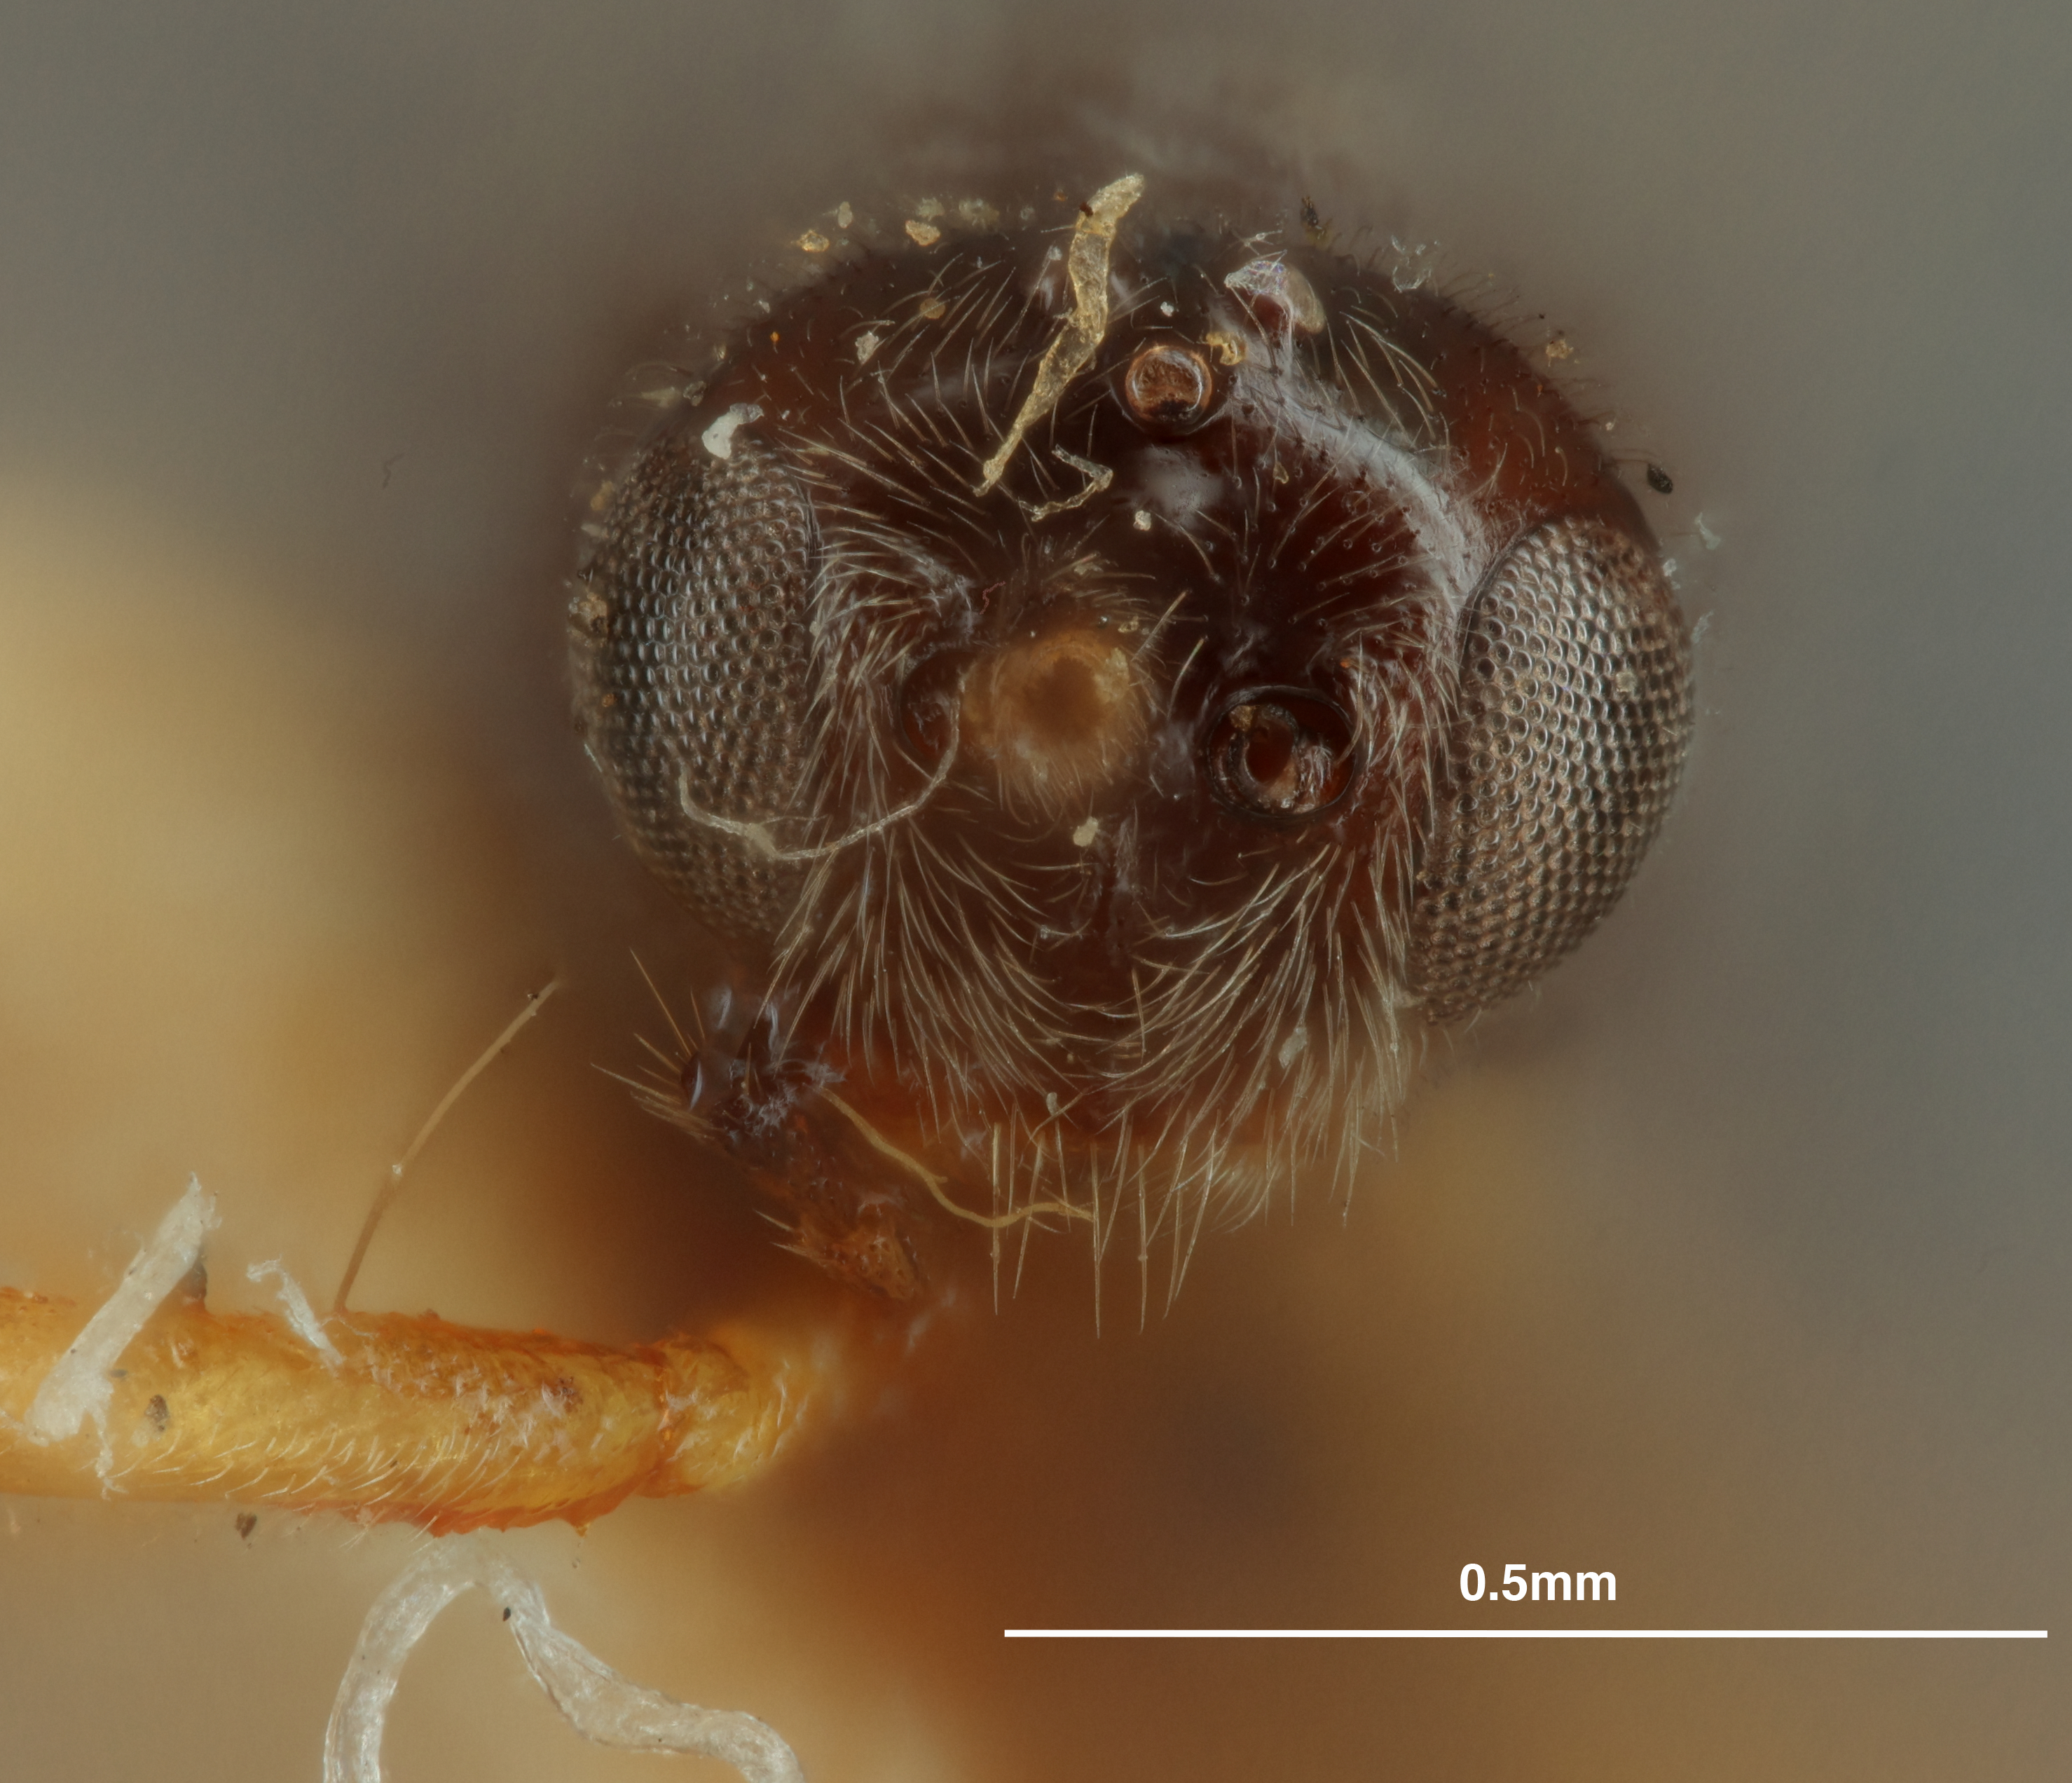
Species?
Opius pilosus
